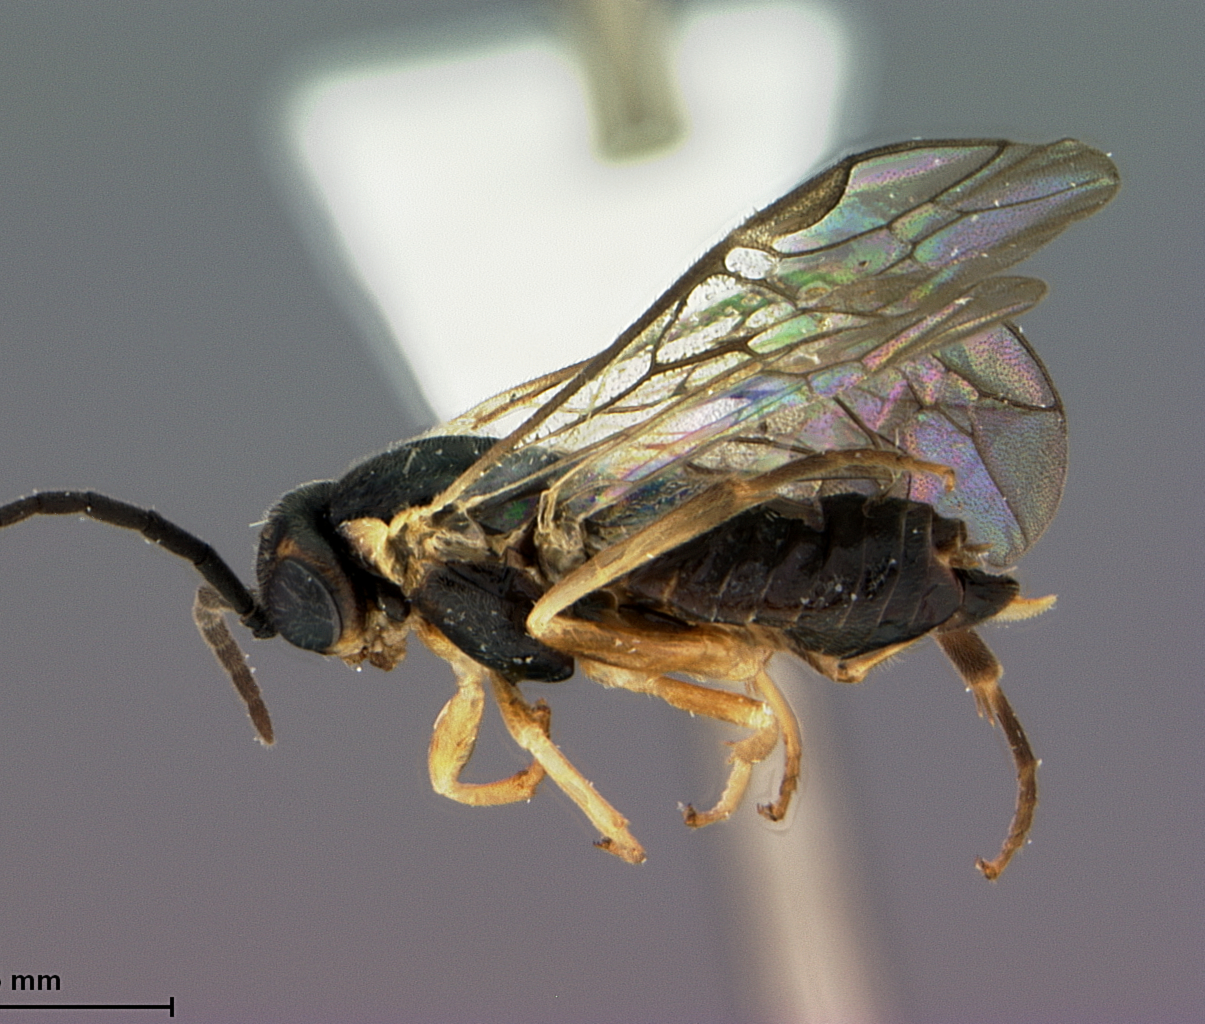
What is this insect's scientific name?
Pontania rotundidentata
